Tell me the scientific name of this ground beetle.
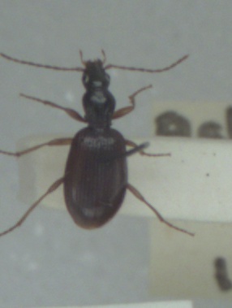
Oxypselaphus obscurus
